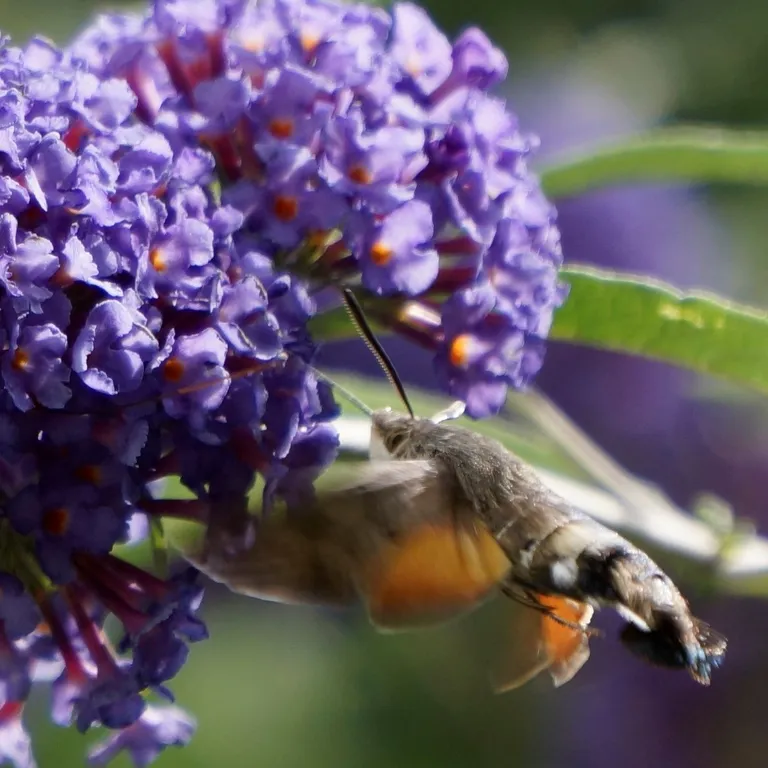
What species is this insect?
Macroglossum stellatarum
